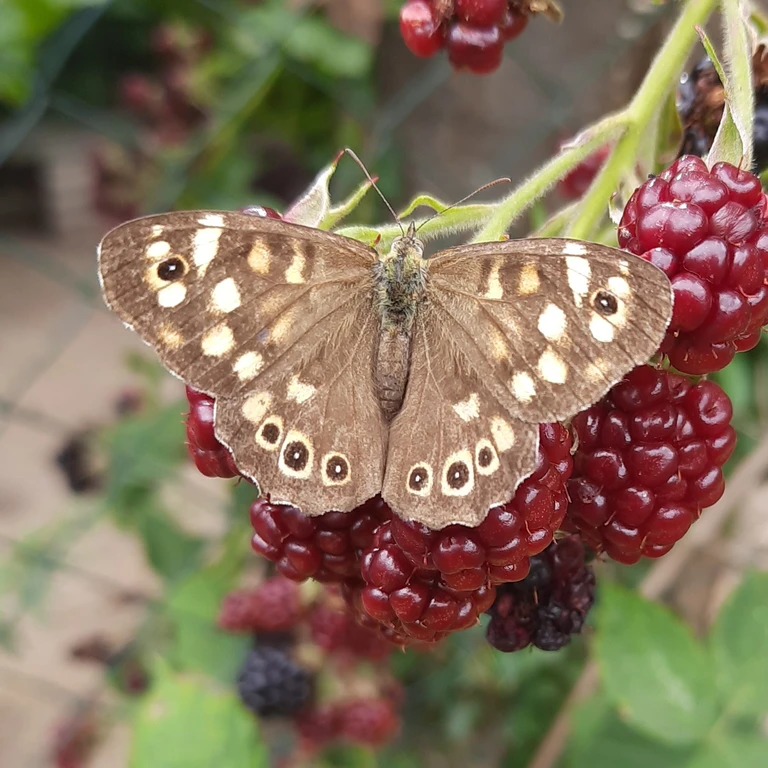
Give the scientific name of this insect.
Pararge aegeria
